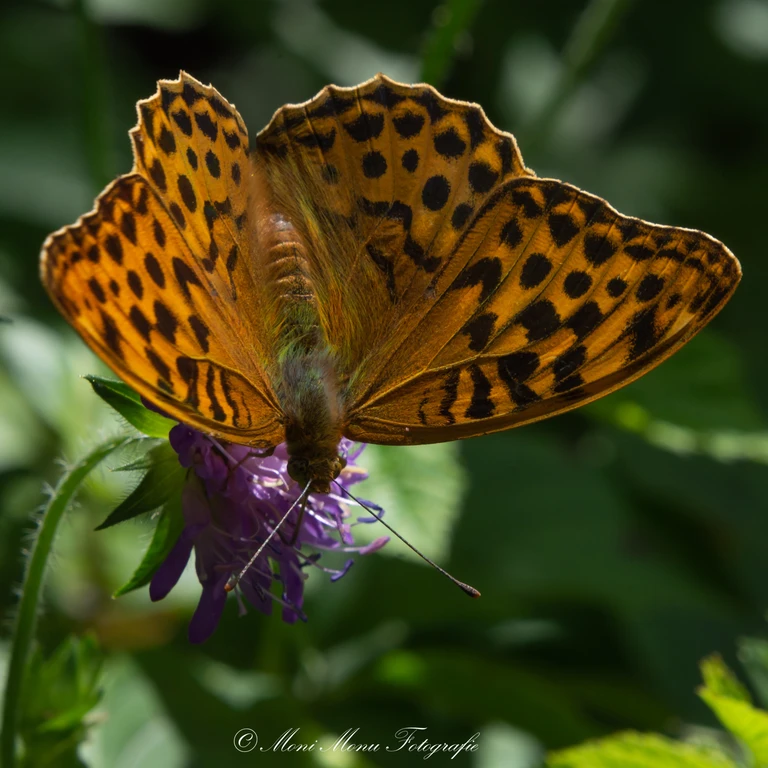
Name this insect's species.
Argynnis paphia
